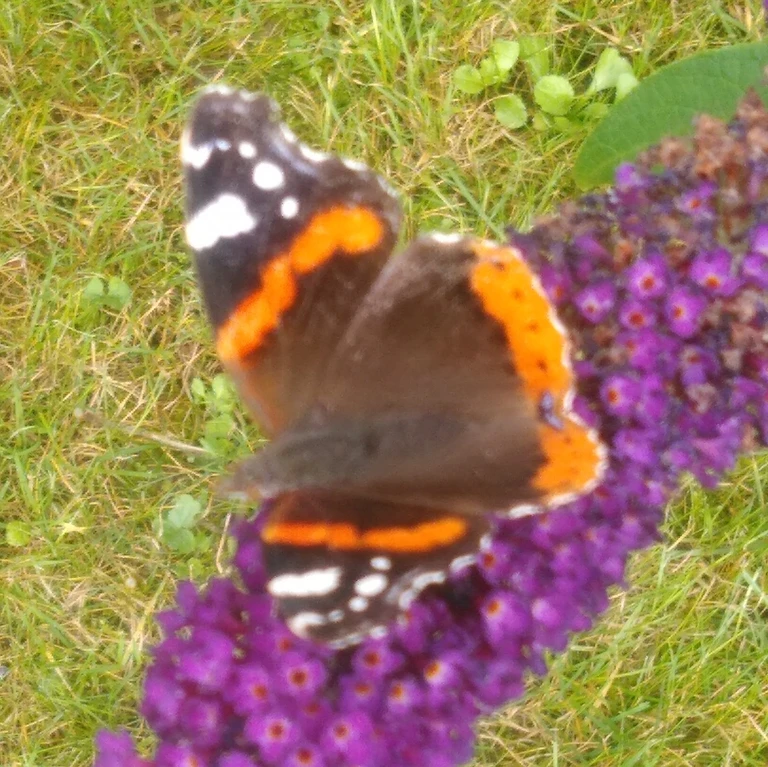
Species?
Vanessa atalanta
